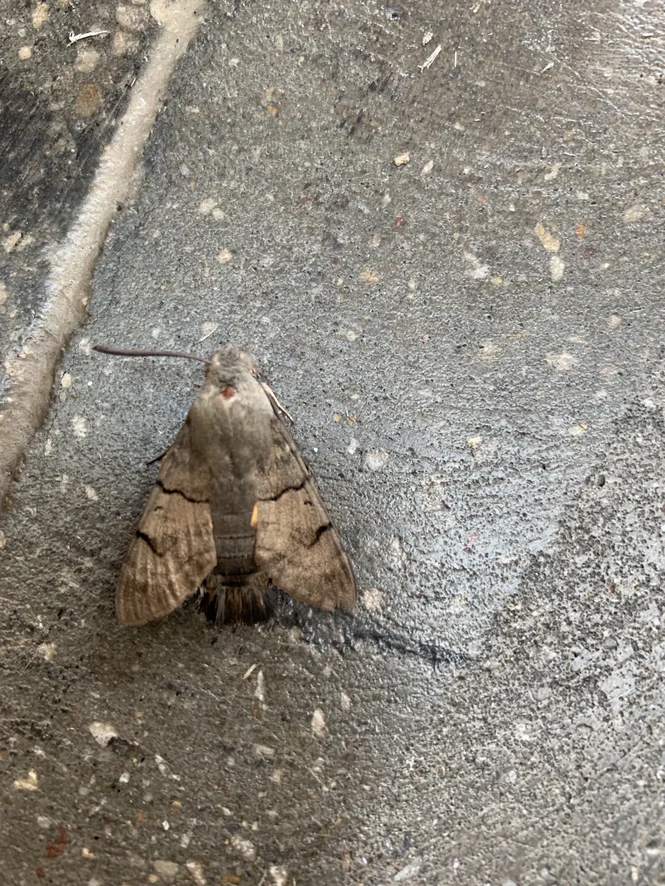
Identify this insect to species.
Macroglossum stellatarum
